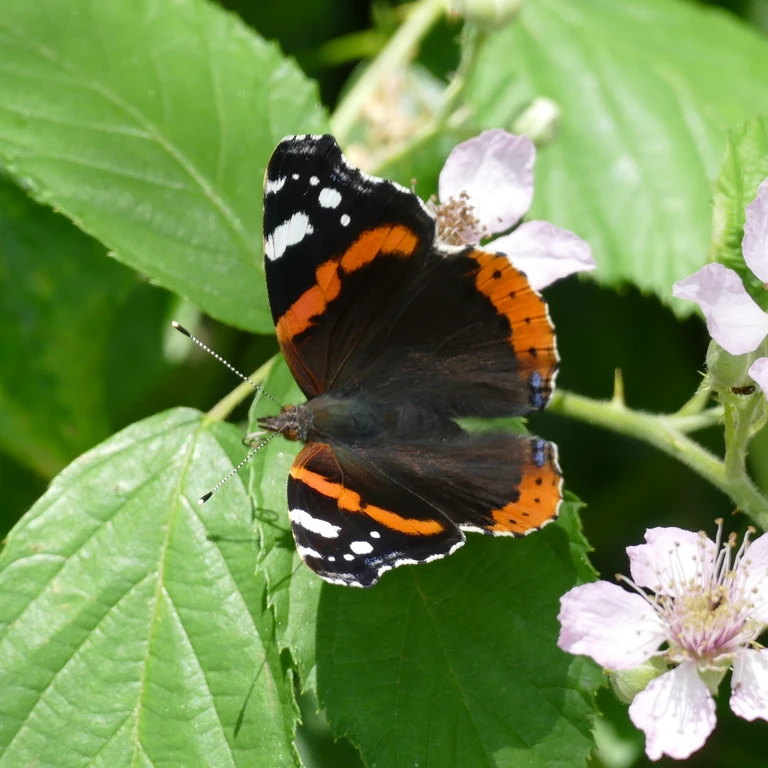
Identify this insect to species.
Vanessa atalanta
